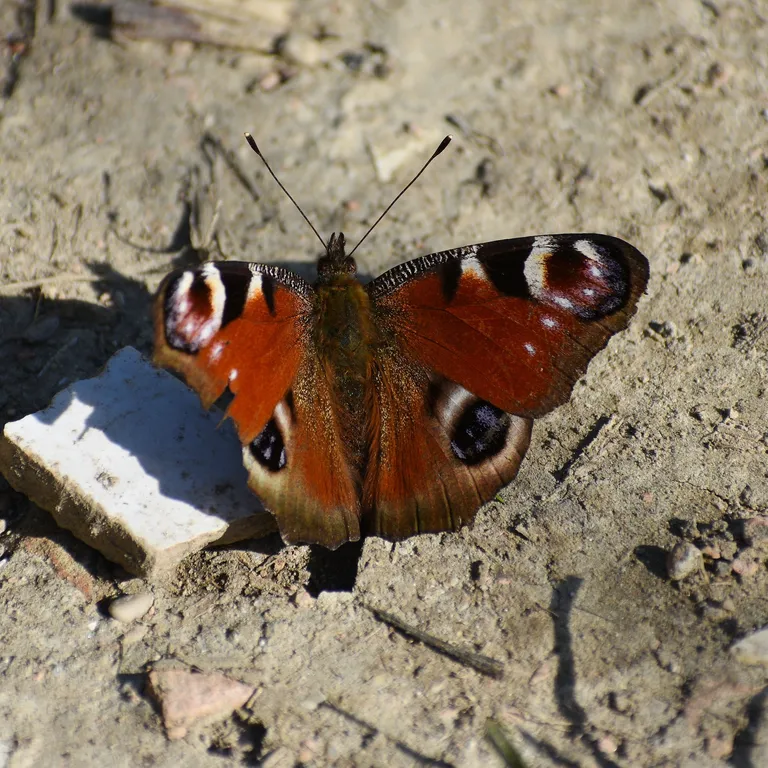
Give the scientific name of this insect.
Aglais io
